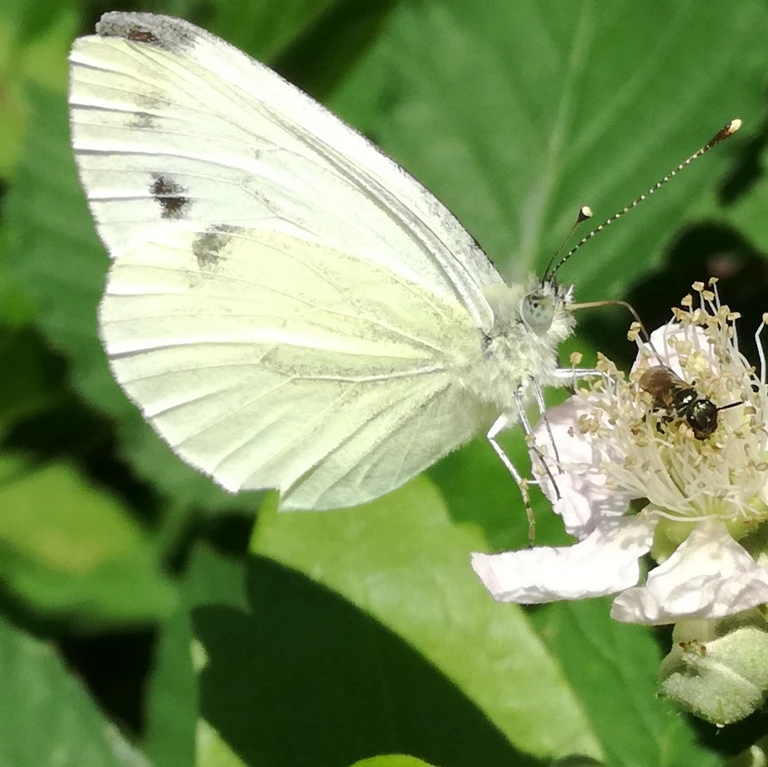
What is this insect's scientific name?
Pieris napi
